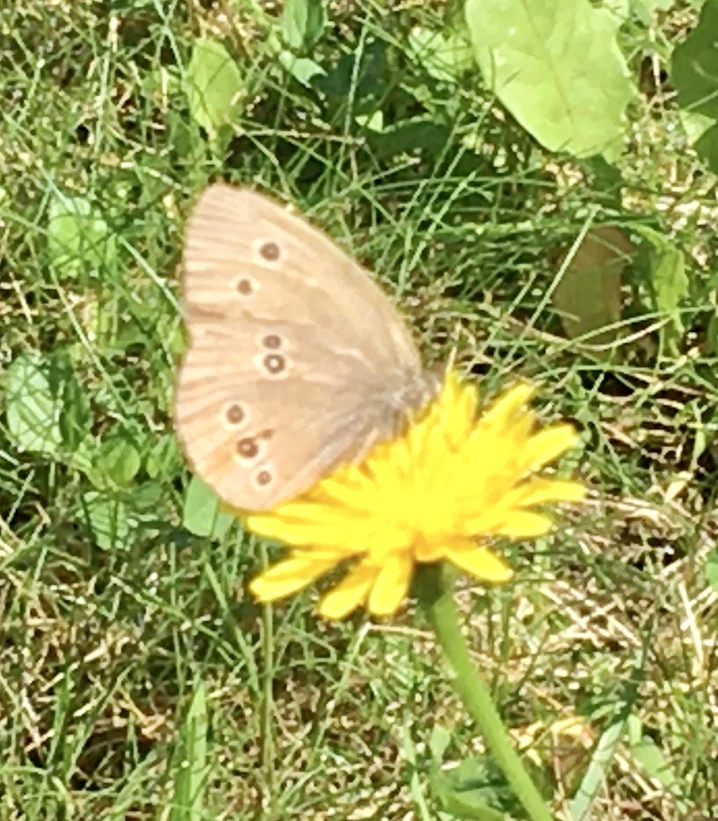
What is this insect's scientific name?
Aphantopus hyperantus
